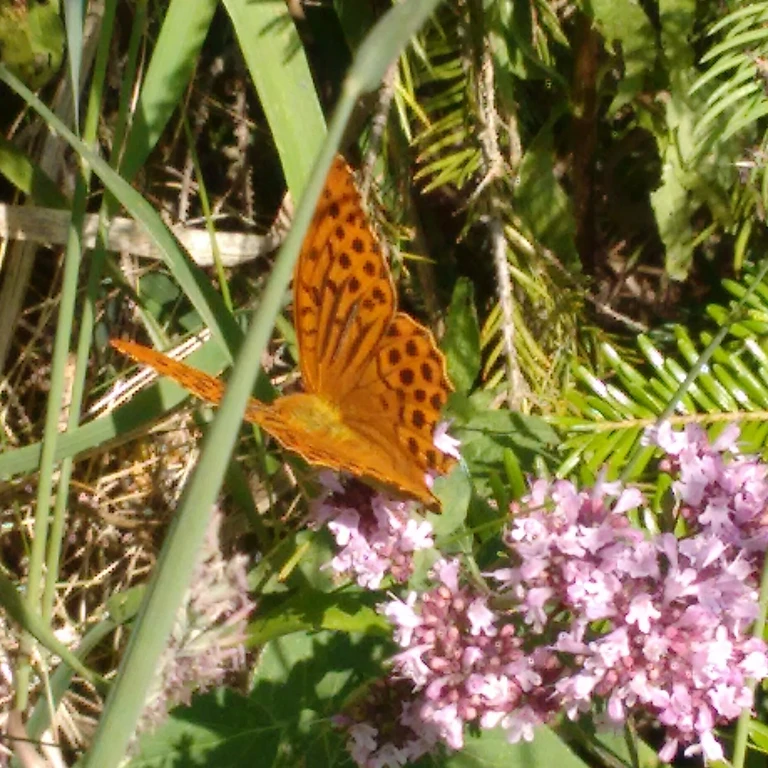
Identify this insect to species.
Argynnis paphia
